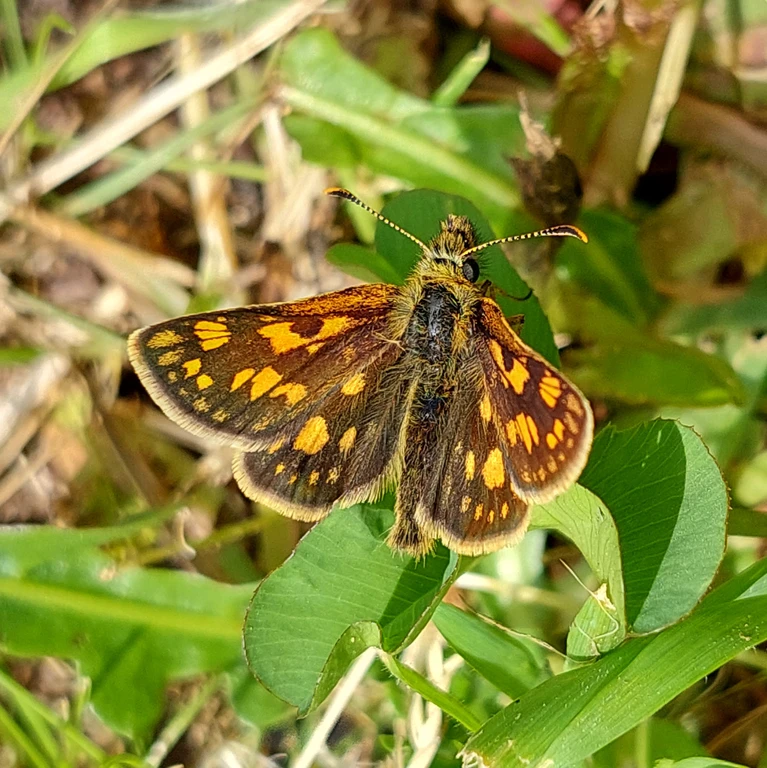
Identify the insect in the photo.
Carterocephalus palaemon
